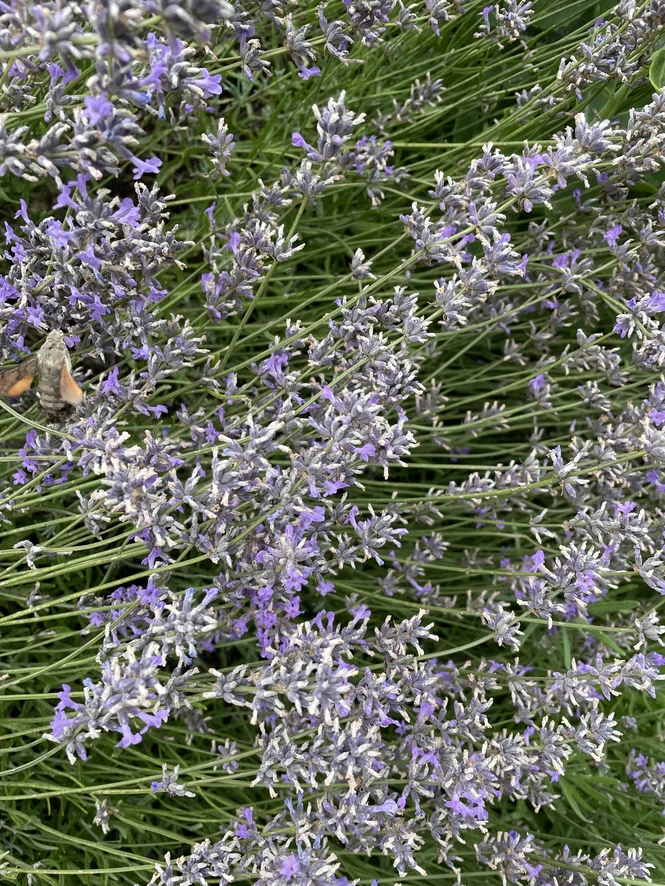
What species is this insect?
Macroglossum stellatarum
